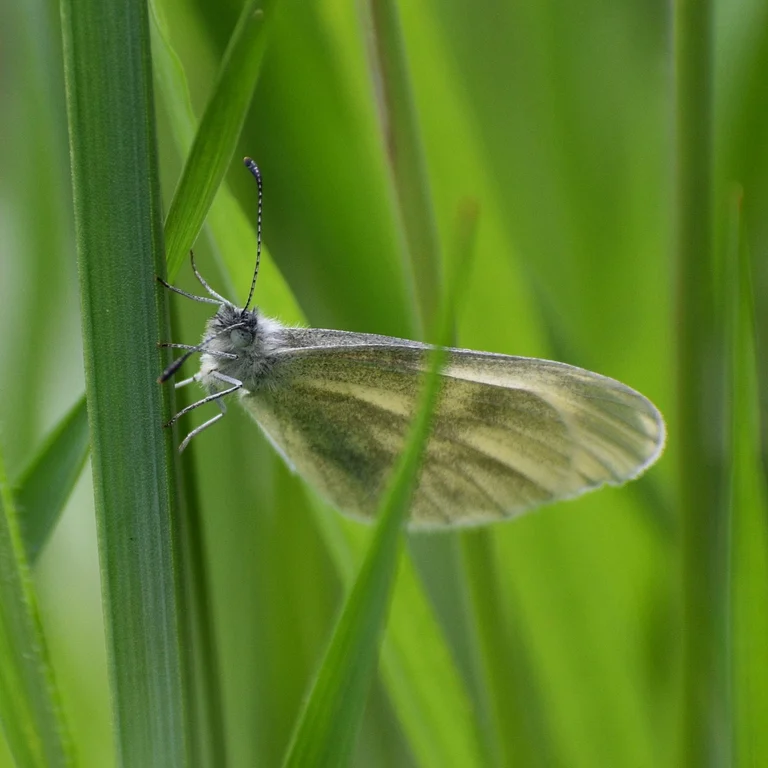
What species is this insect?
Leptidea sinapis/juvernica
